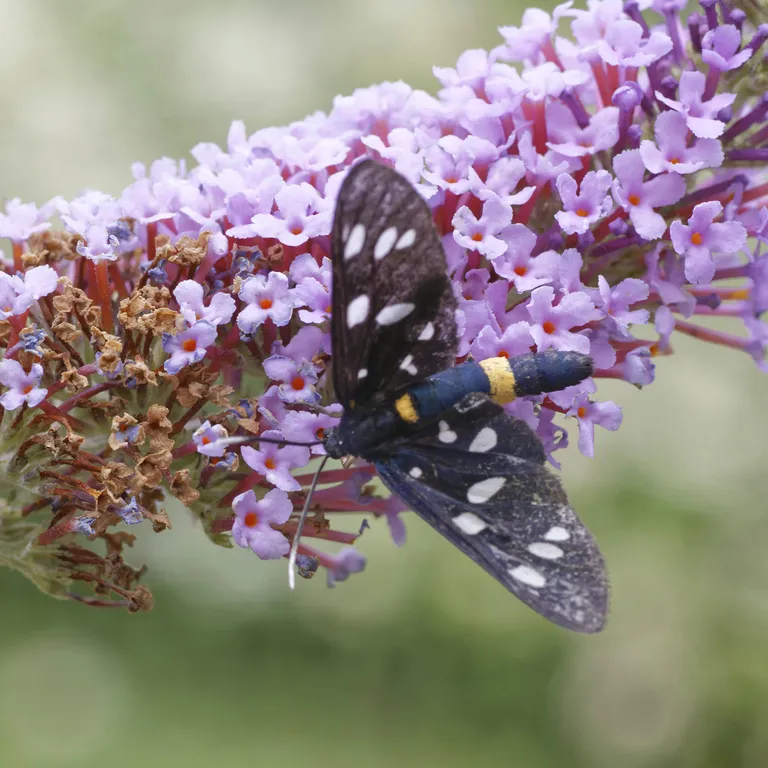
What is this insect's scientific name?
Amata phegea
